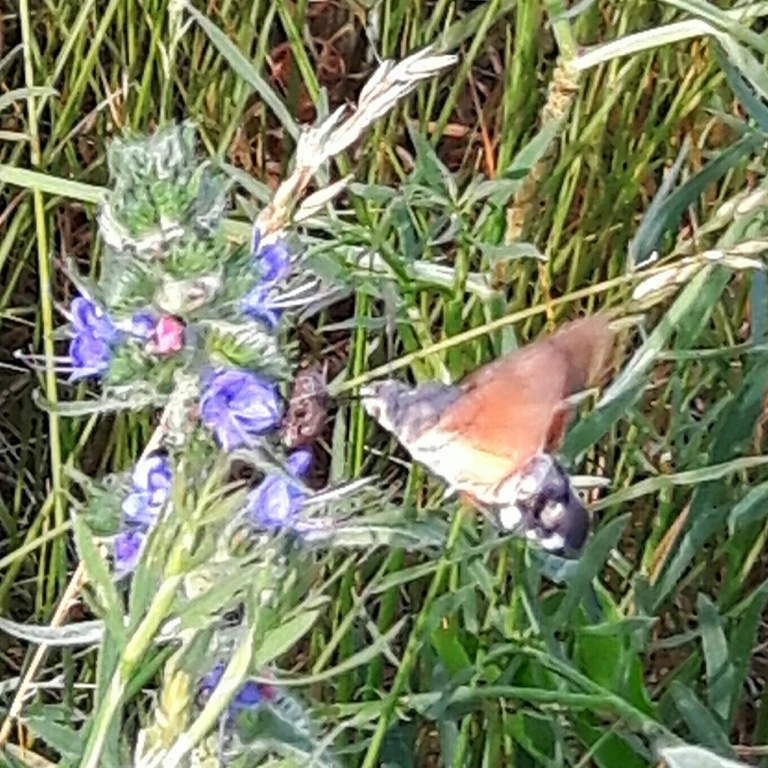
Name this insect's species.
Macroglossum stellatarum
